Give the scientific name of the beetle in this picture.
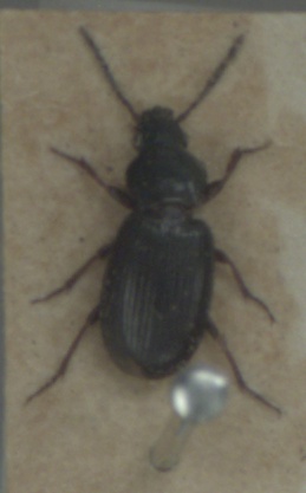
Pterostichus strenuus
